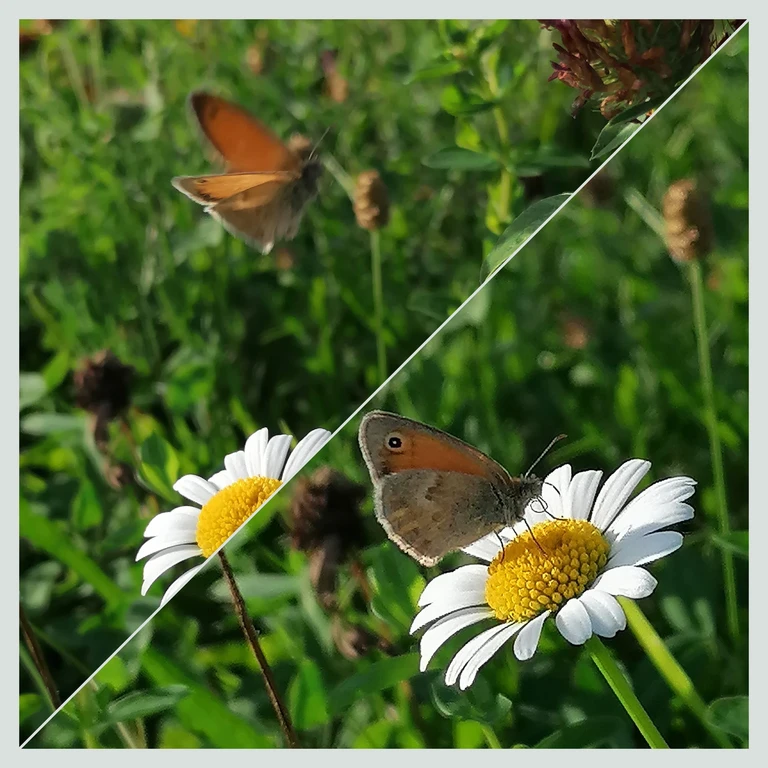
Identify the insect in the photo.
Coenonympha pamphilus
